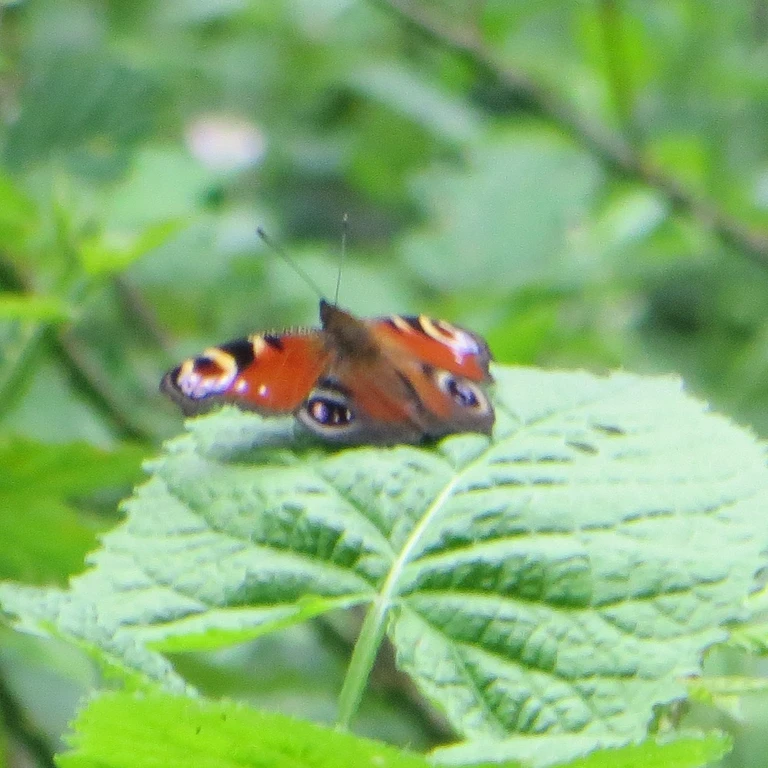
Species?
Aglais io
